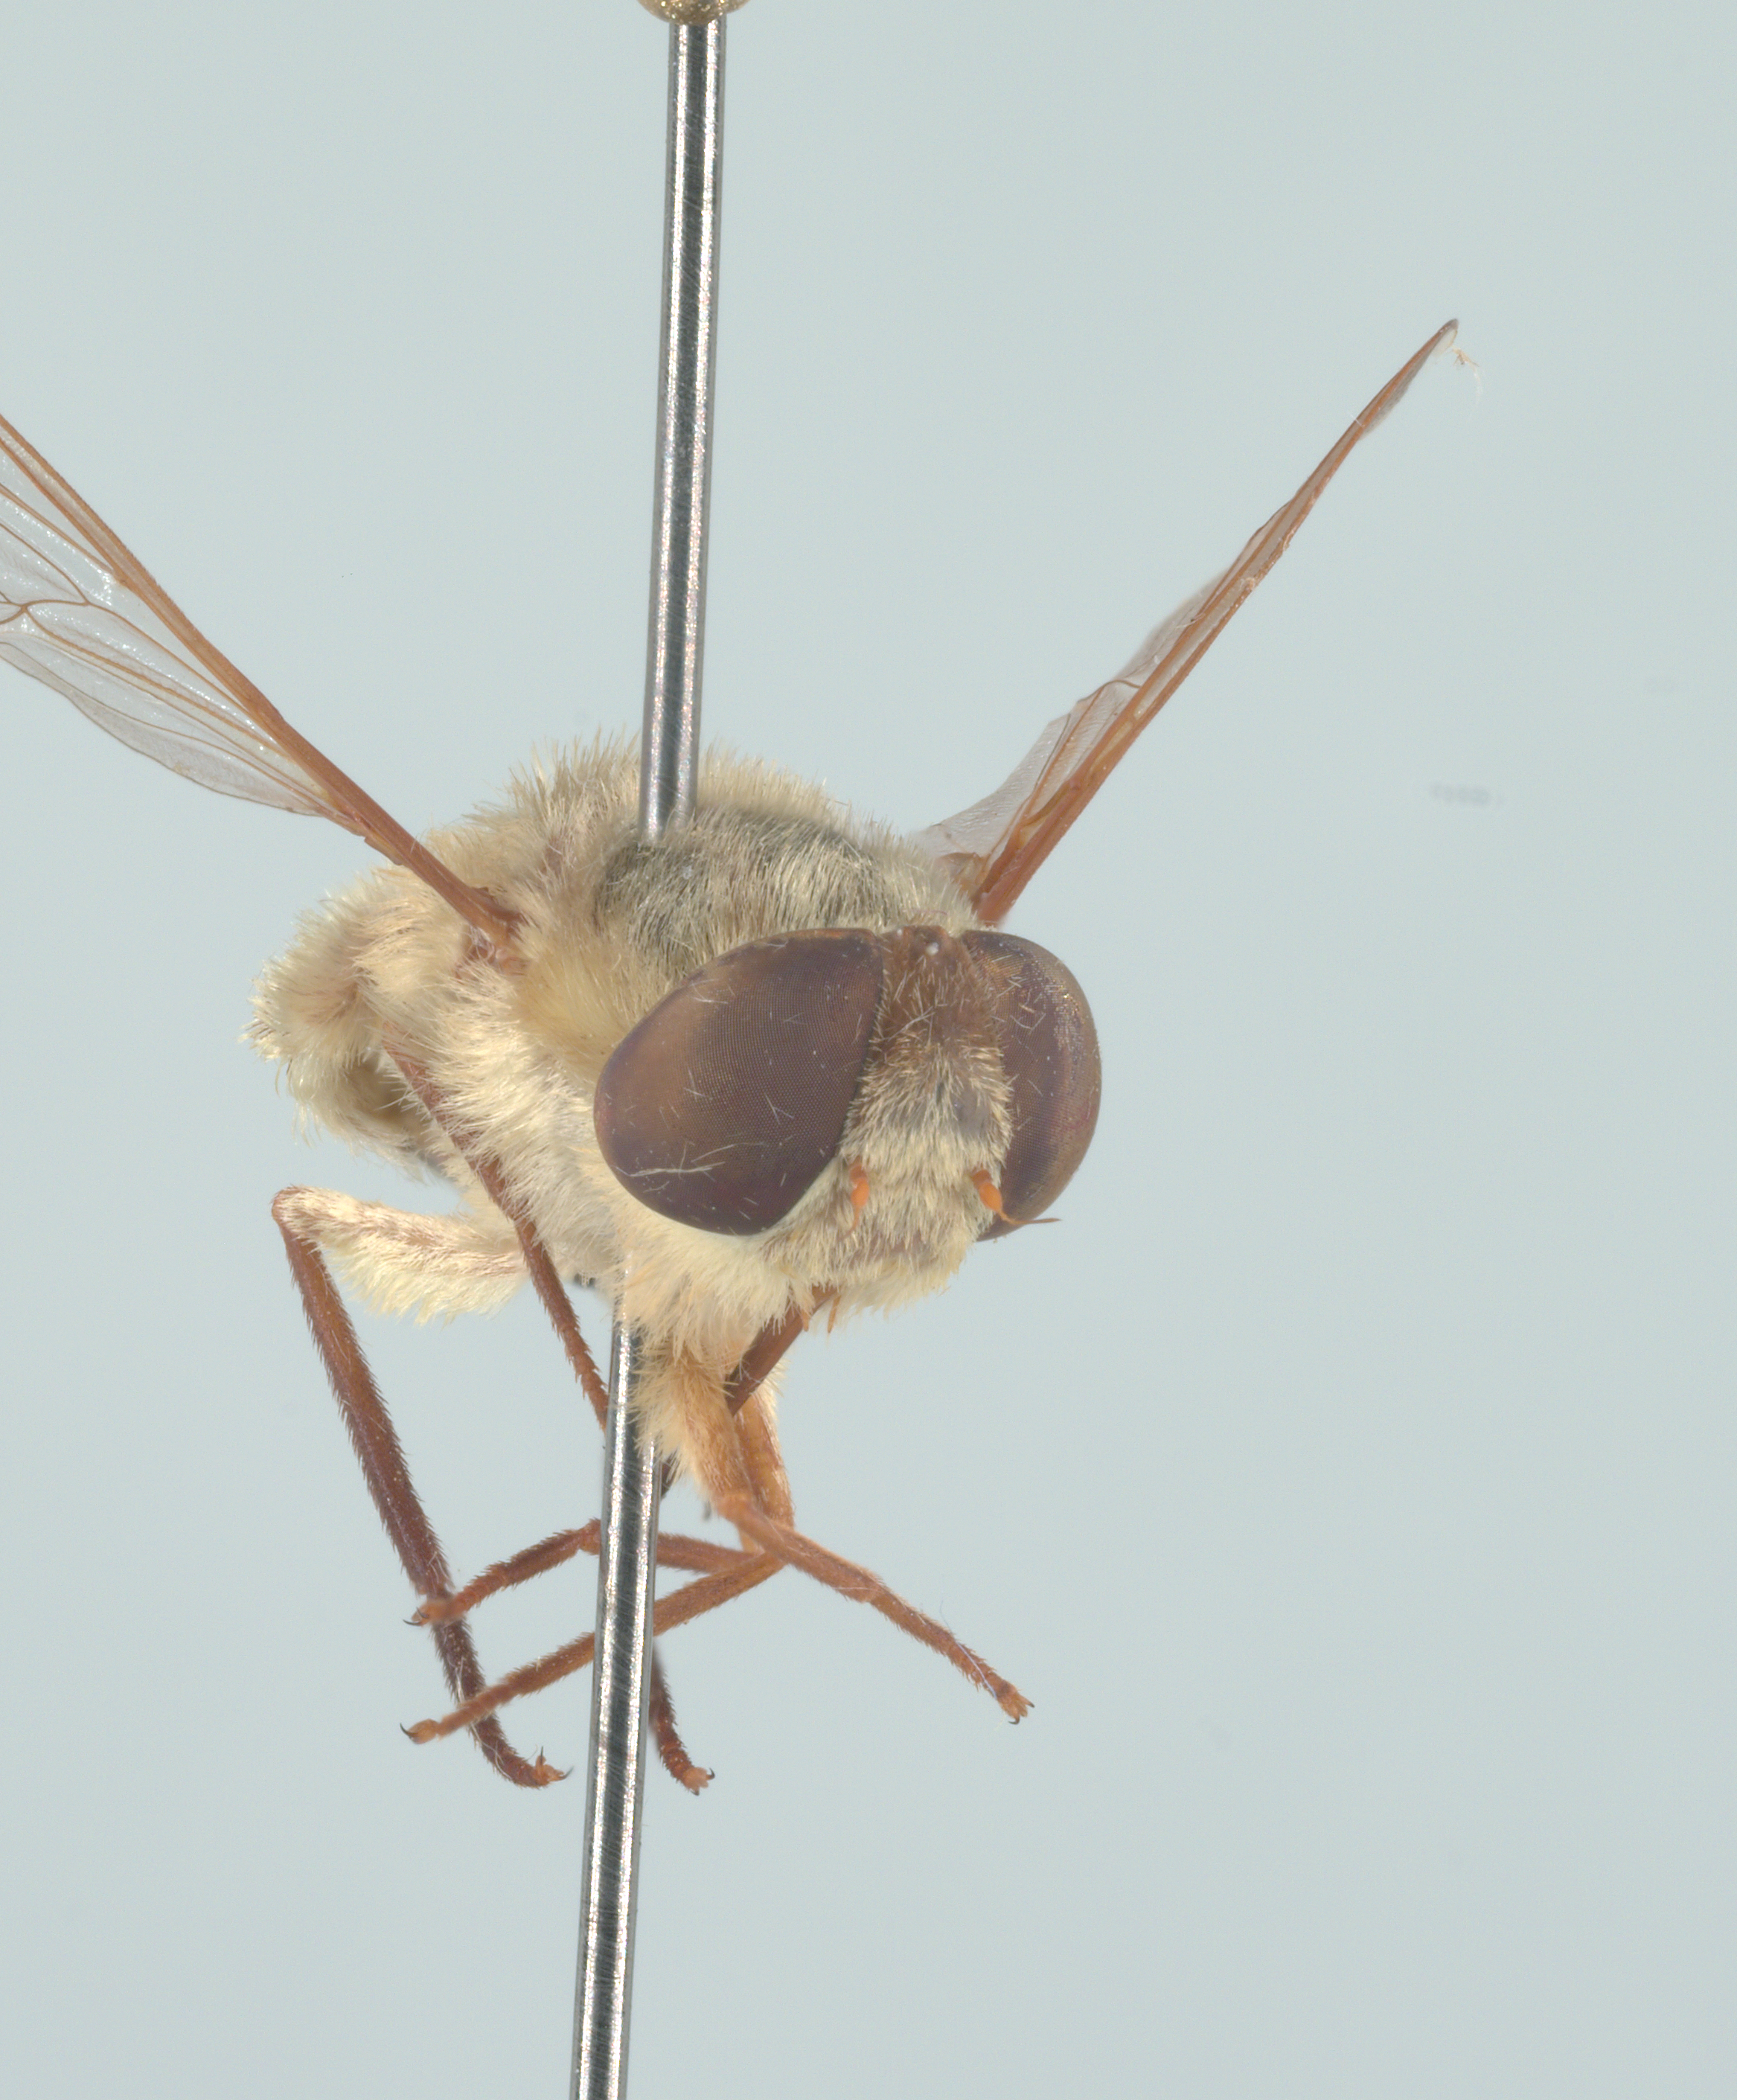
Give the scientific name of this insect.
Neorhynchocephalus volaticus
